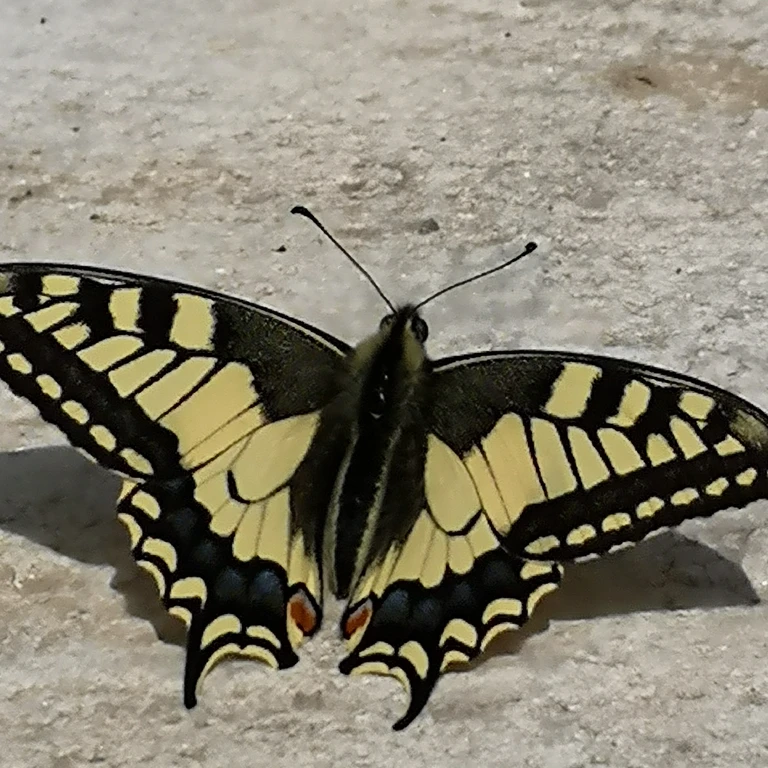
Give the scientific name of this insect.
Papilio machaon
